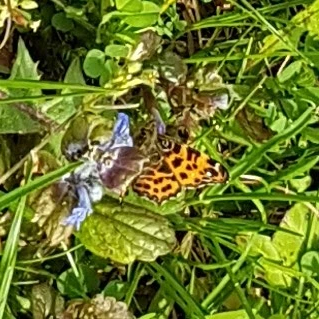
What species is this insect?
Araschnia levana
